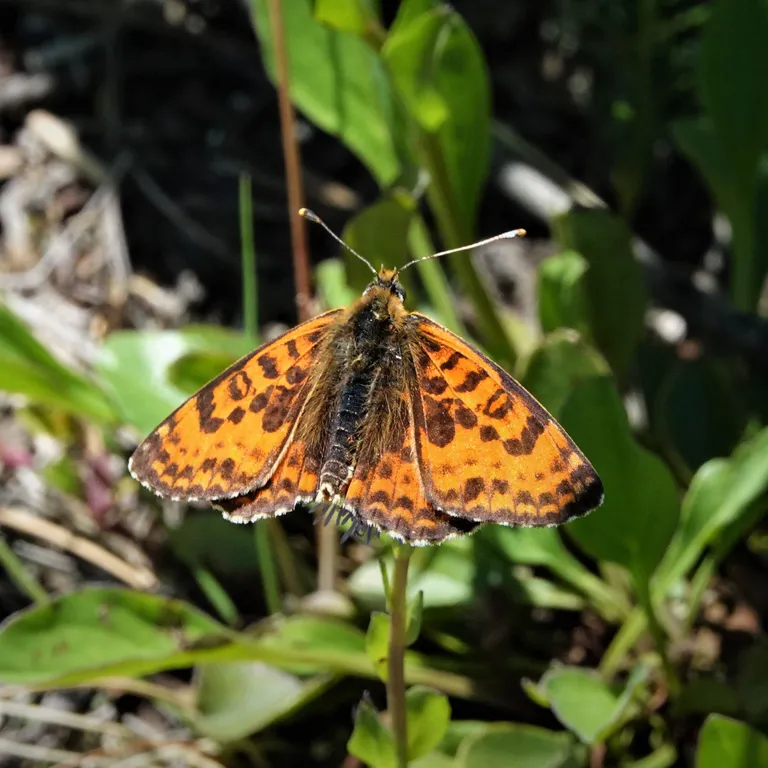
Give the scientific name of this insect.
Melitaea didyma
